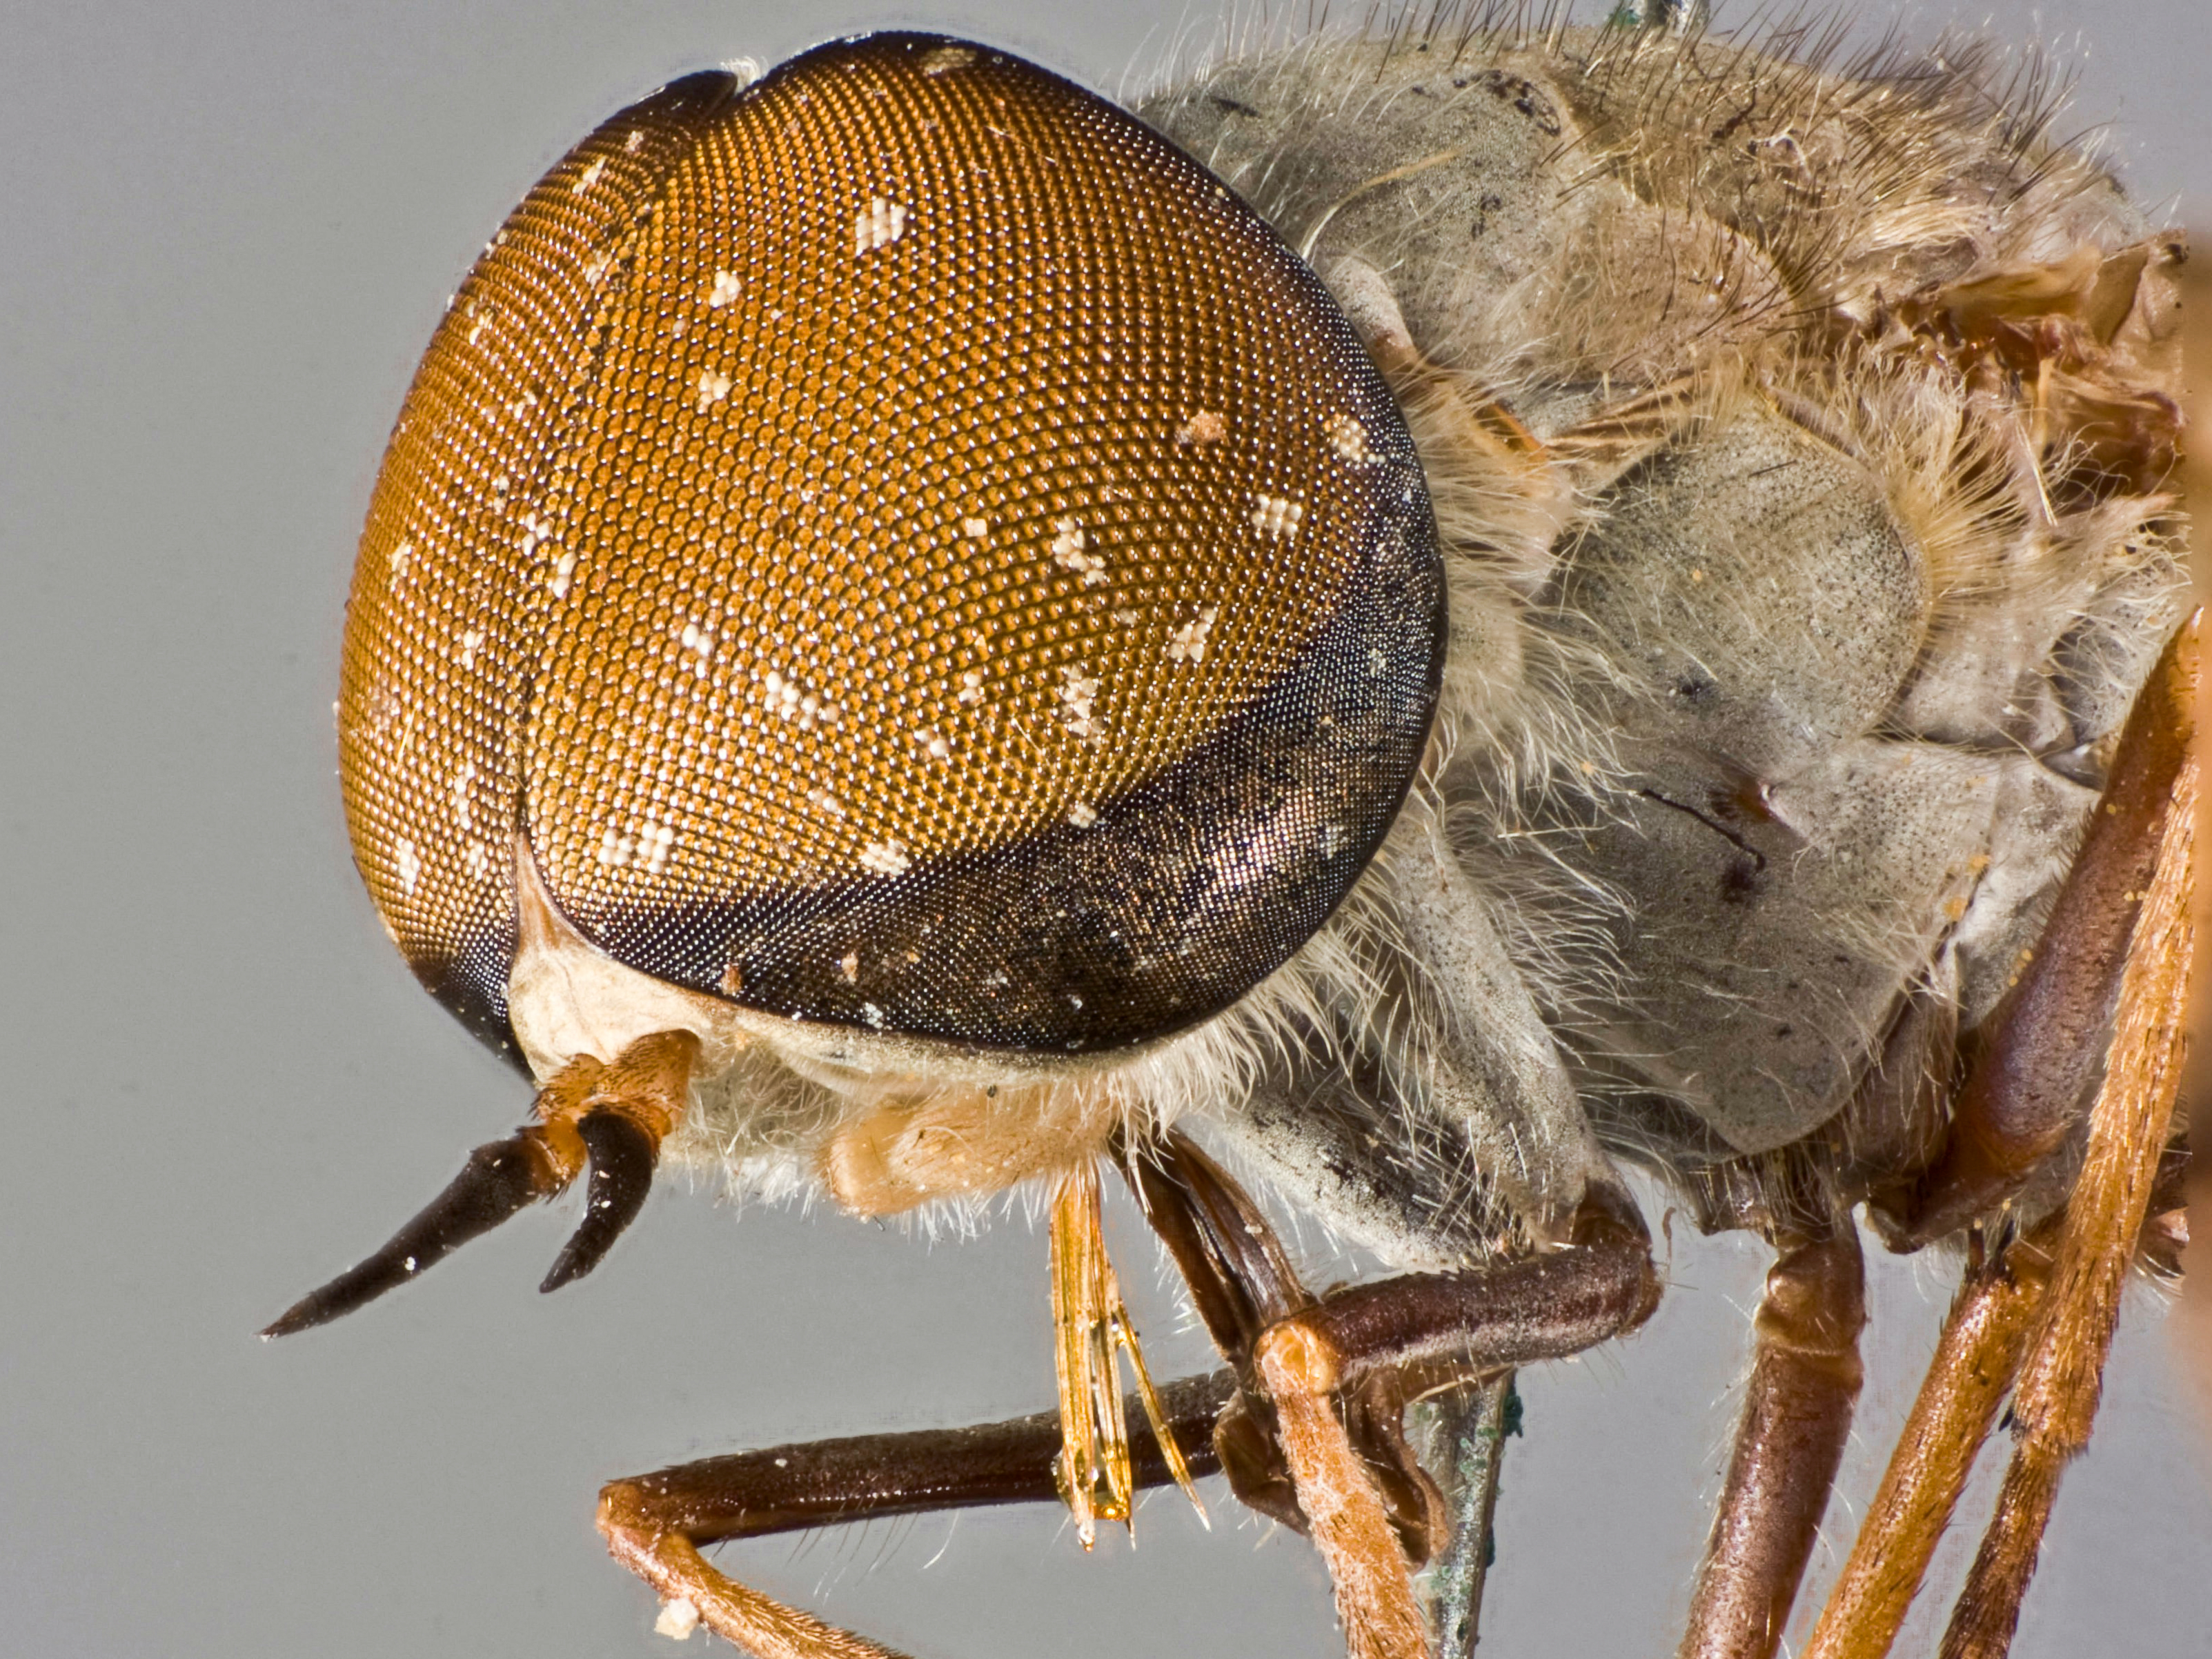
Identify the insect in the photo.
Tabanus conius
